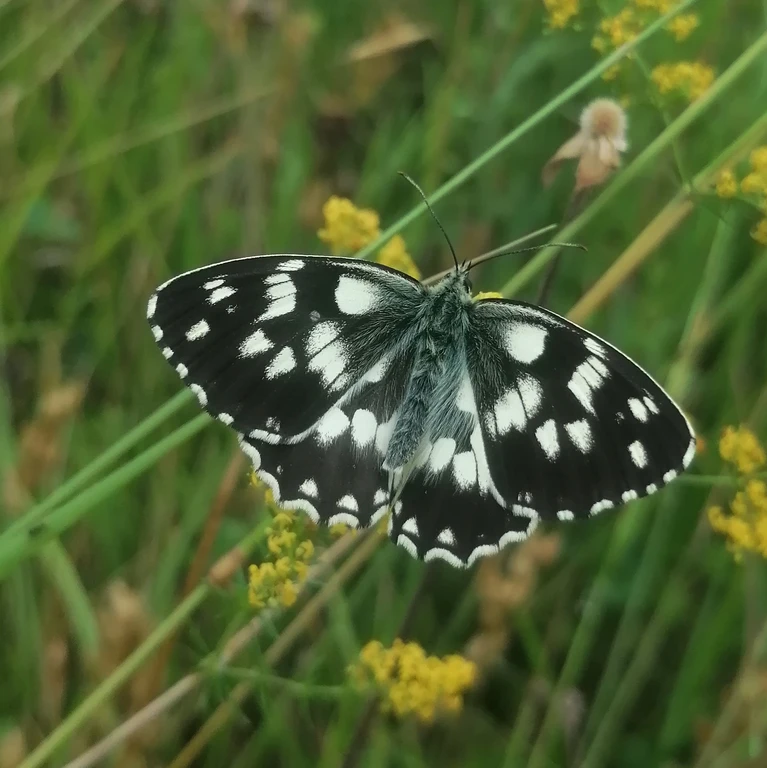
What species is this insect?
Melanargia galathea
